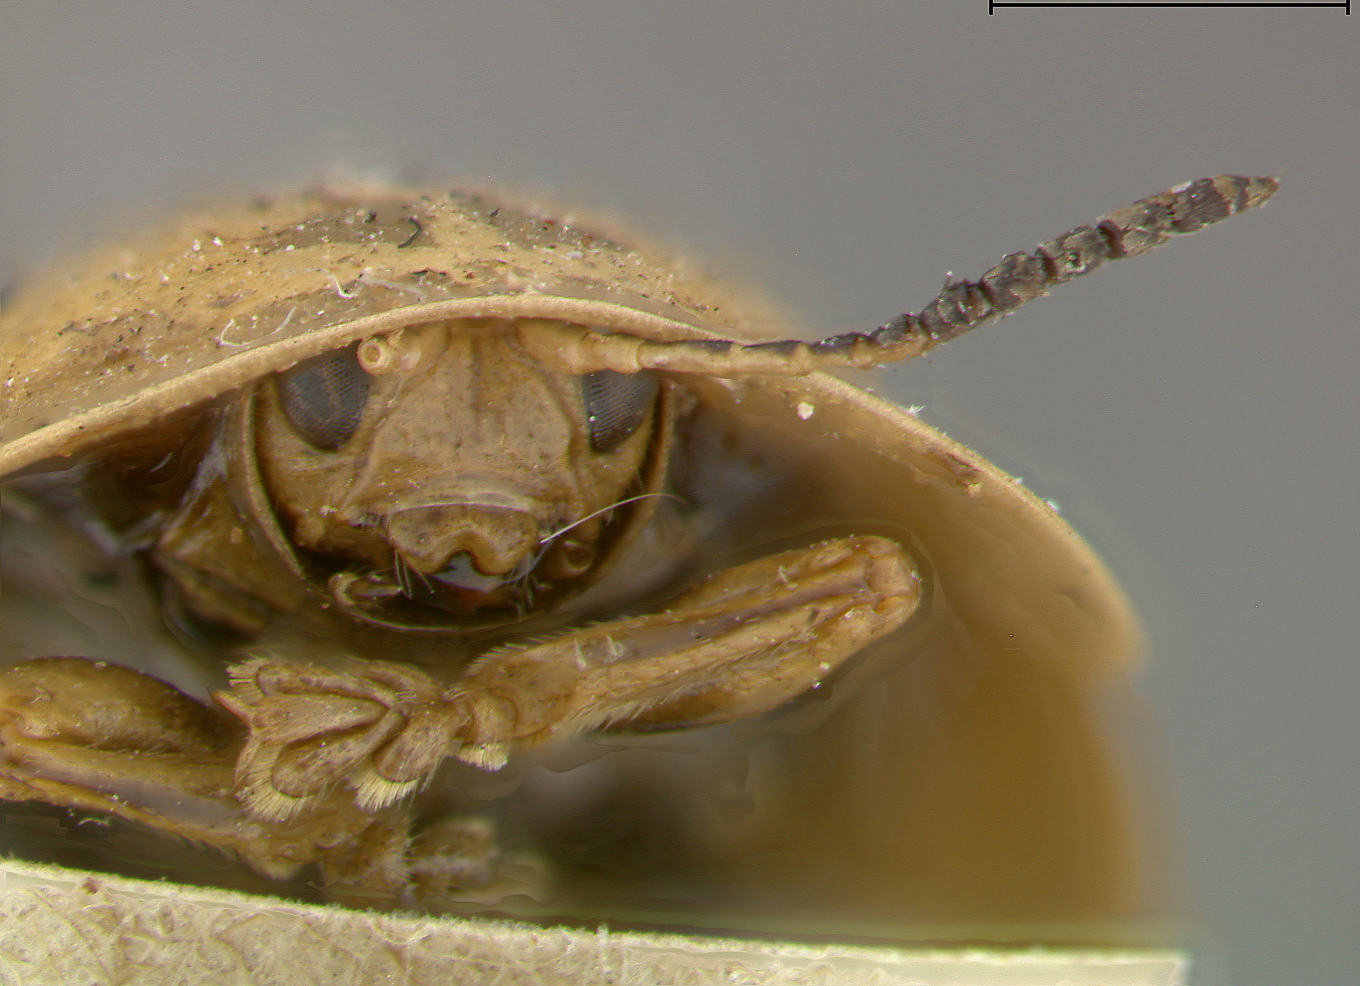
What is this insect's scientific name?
Physonota quinquepunctata
